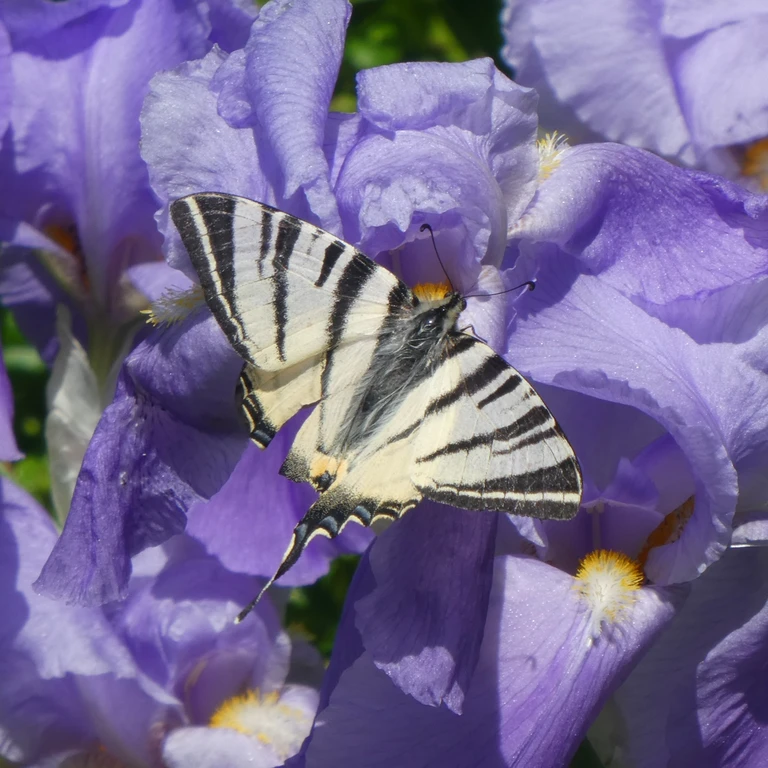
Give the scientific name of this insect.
Iphiclides podalirius
